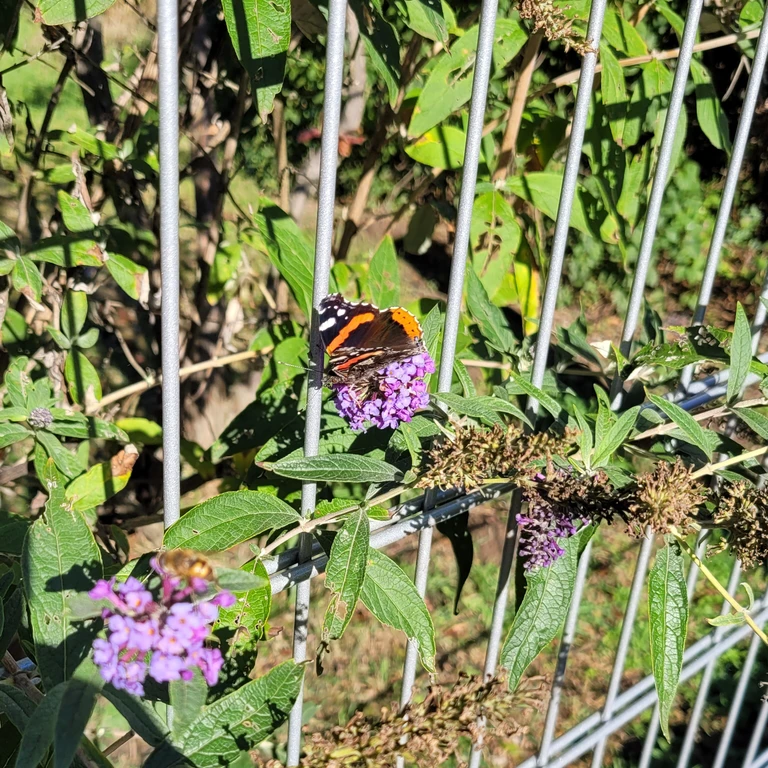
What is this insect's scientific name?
Vanessa atalanta
